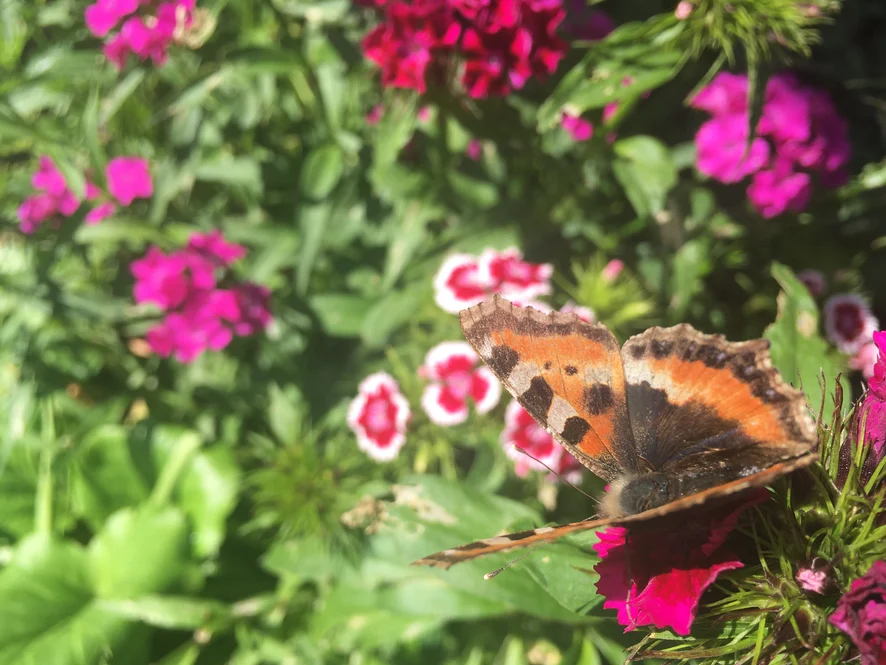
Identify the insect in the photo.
Aglais urticae
